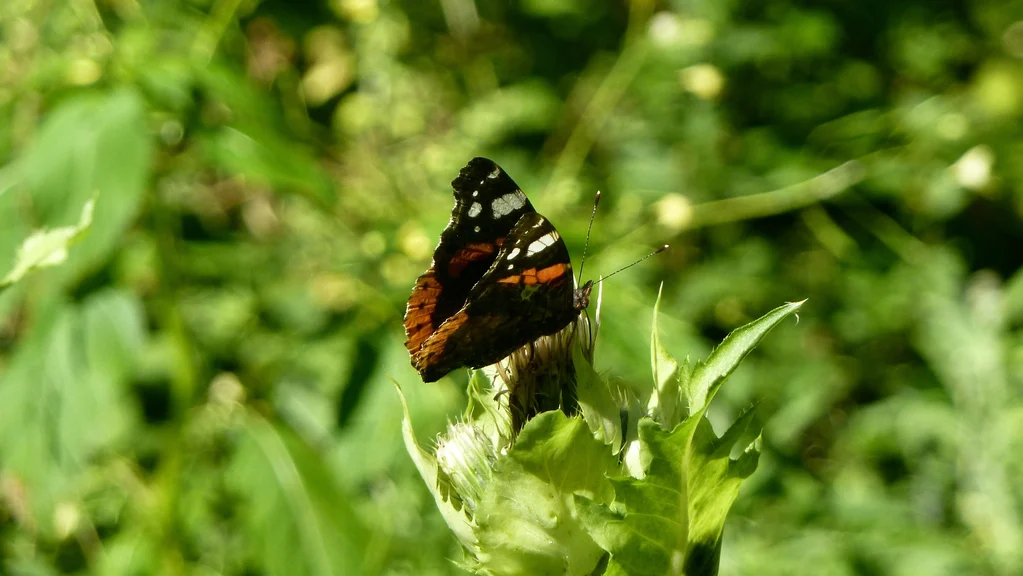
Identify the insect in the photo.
Vanessa atalanta
